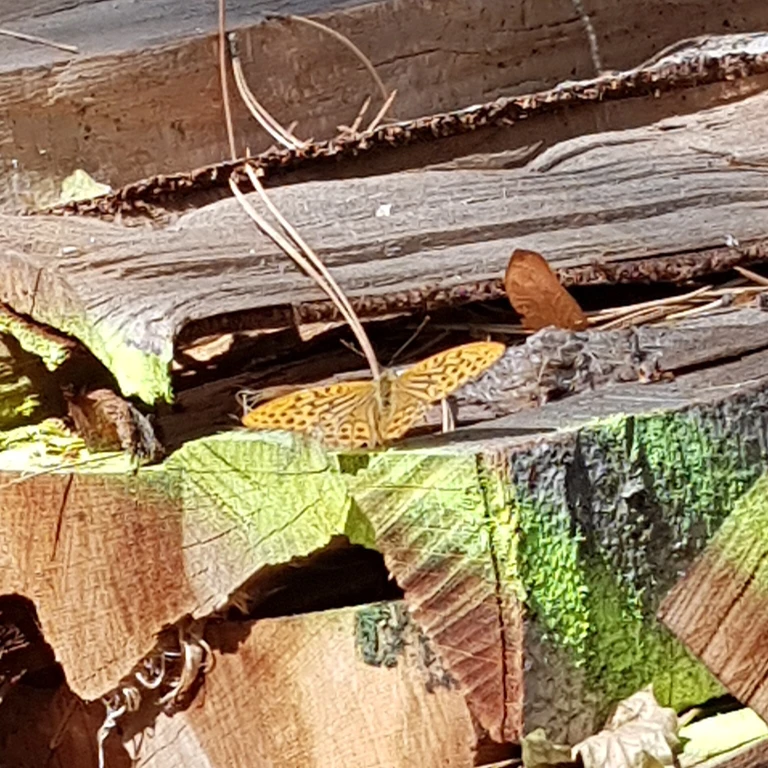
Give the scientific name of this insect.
Argynnis paphia
